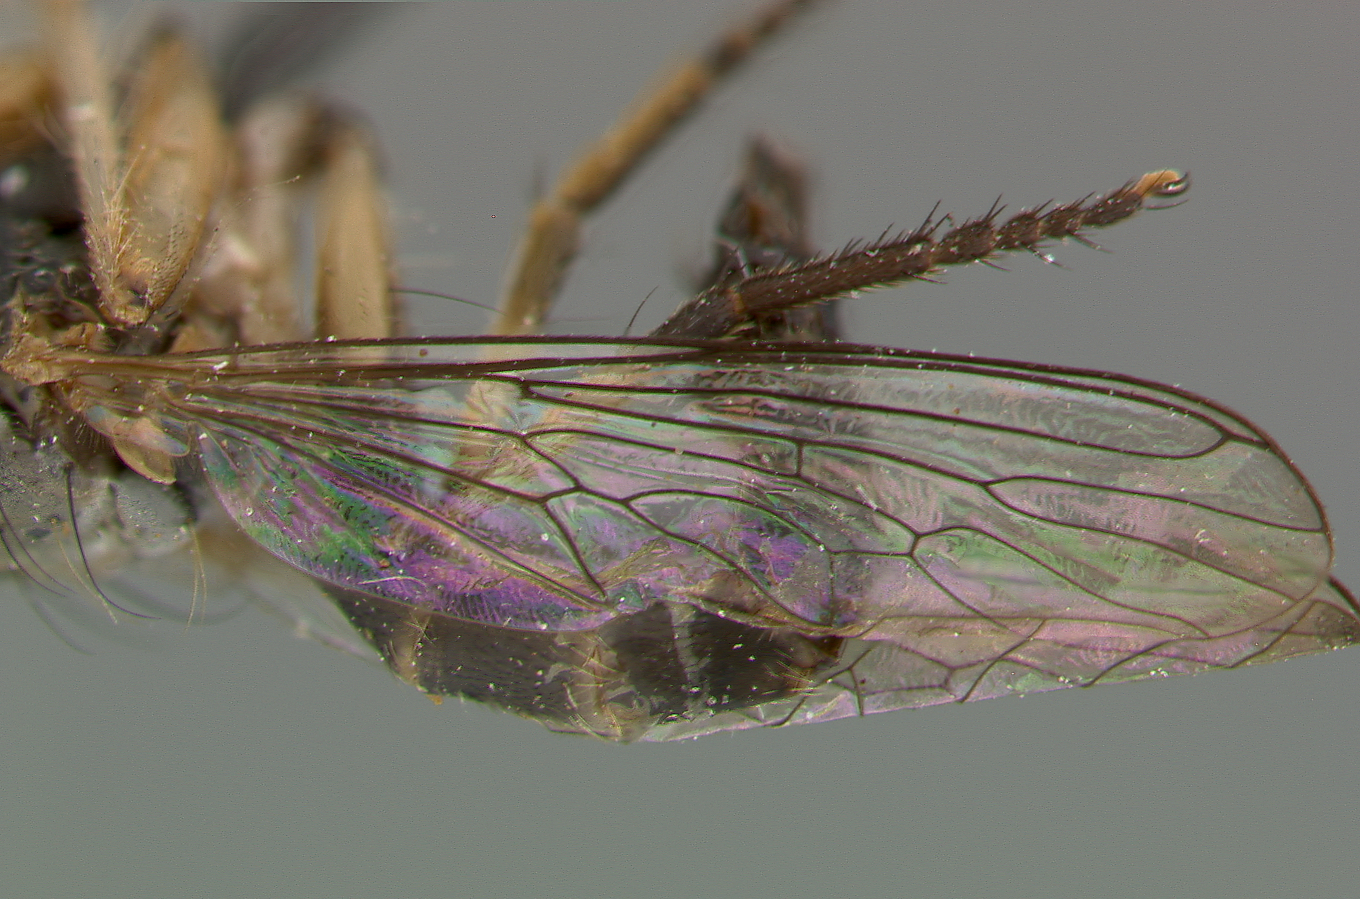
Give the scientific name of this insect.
Ommatius nilgiriensis
